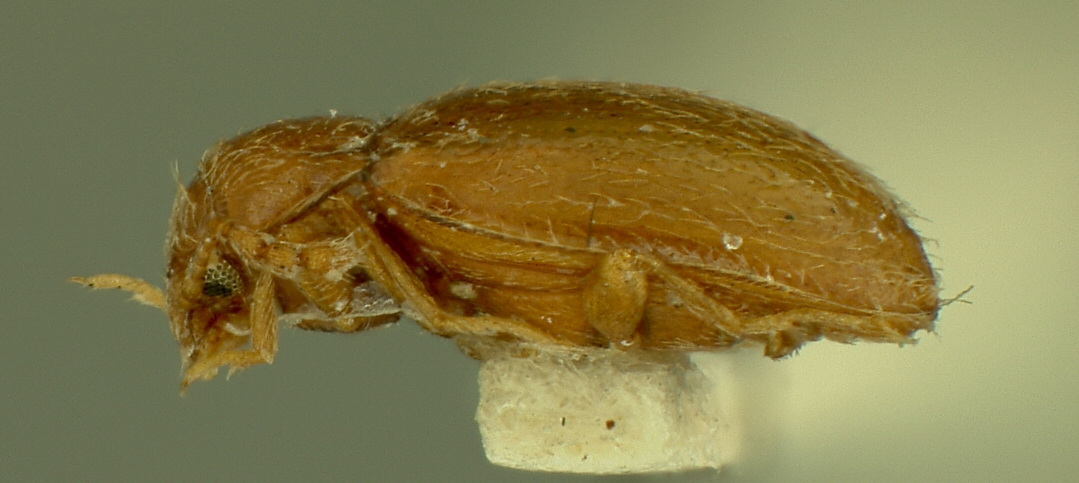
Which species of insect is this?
Symbiotes montanus
